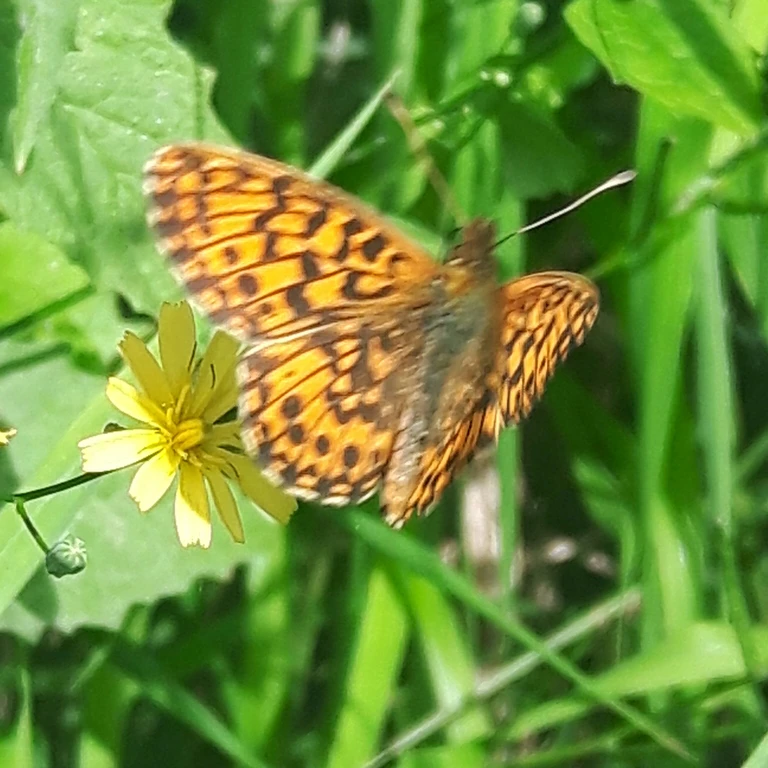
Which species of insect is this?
Boloria dia
